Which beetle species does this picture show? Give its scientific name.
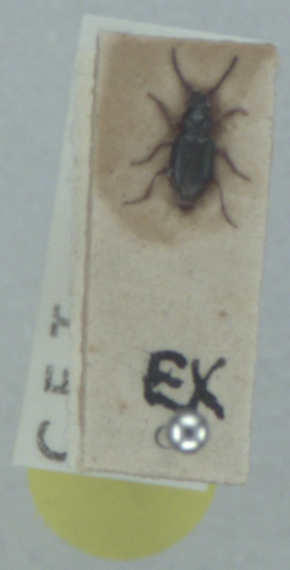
Bembidion clarkei
